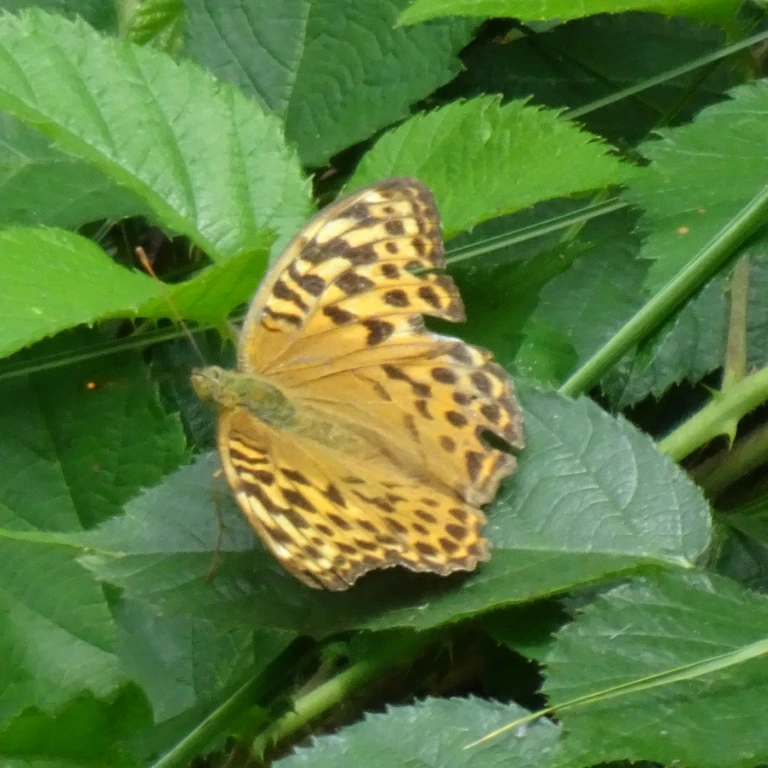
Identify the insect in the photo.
Argynnis paphia
